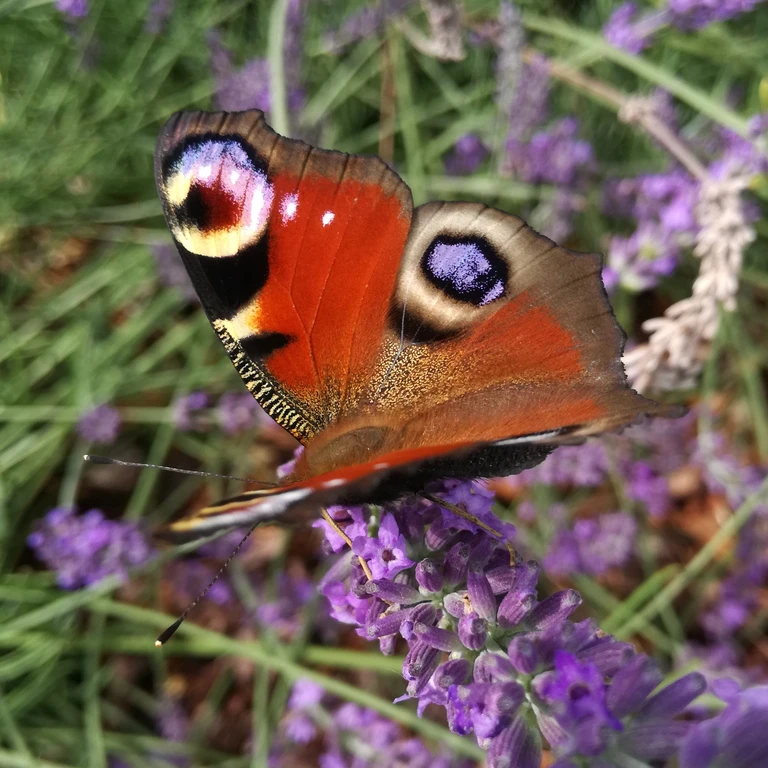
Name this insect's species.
Aglais io
